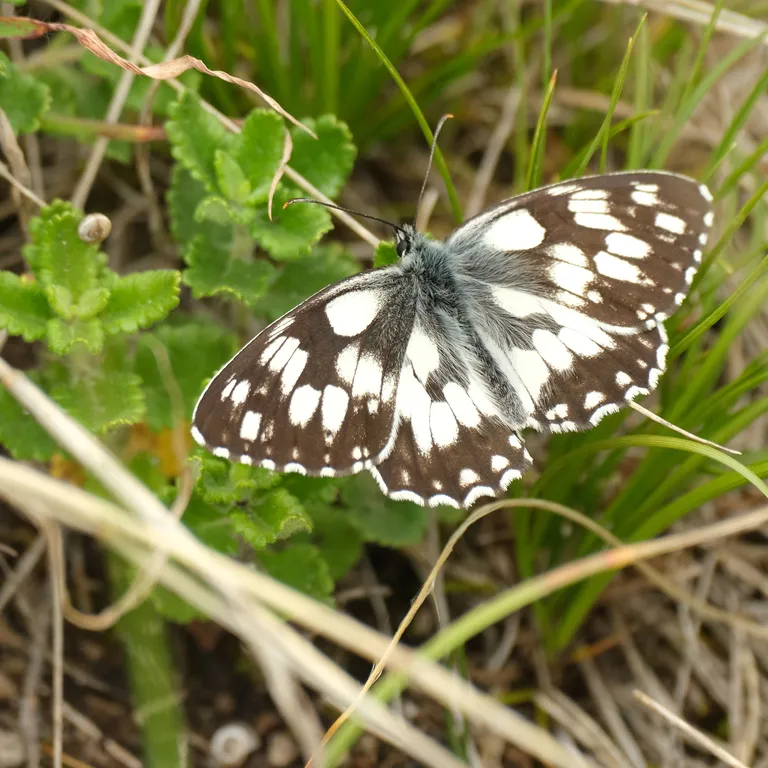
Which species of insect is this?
Melanargia galathea
